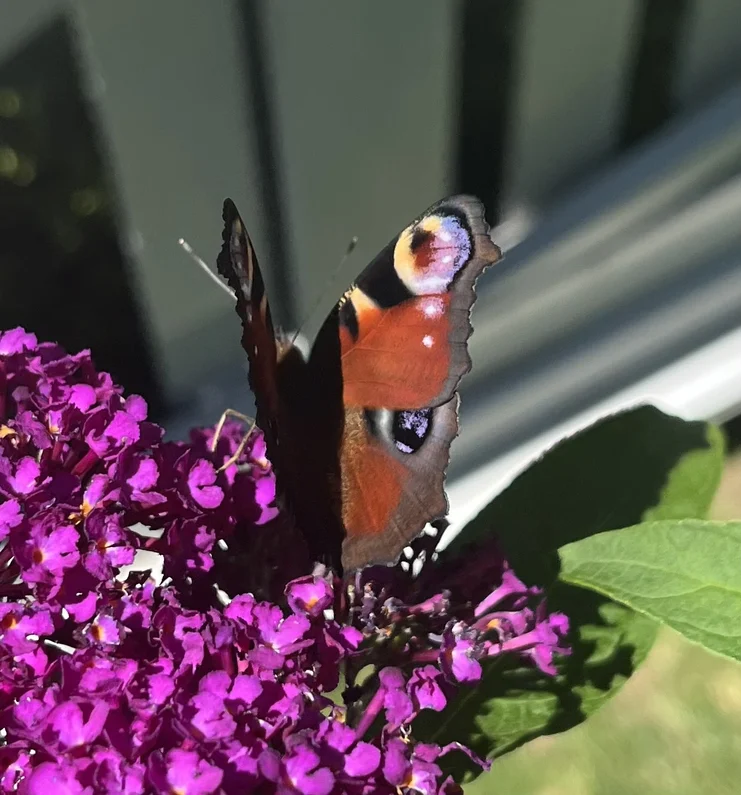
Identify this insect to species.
Aglais io
